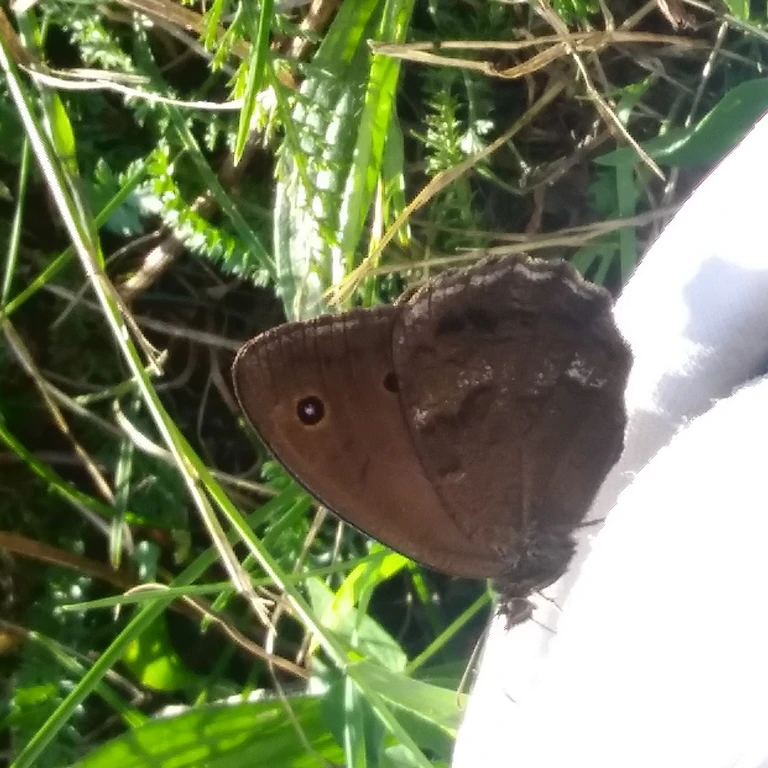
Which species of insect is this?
Minois dryas
